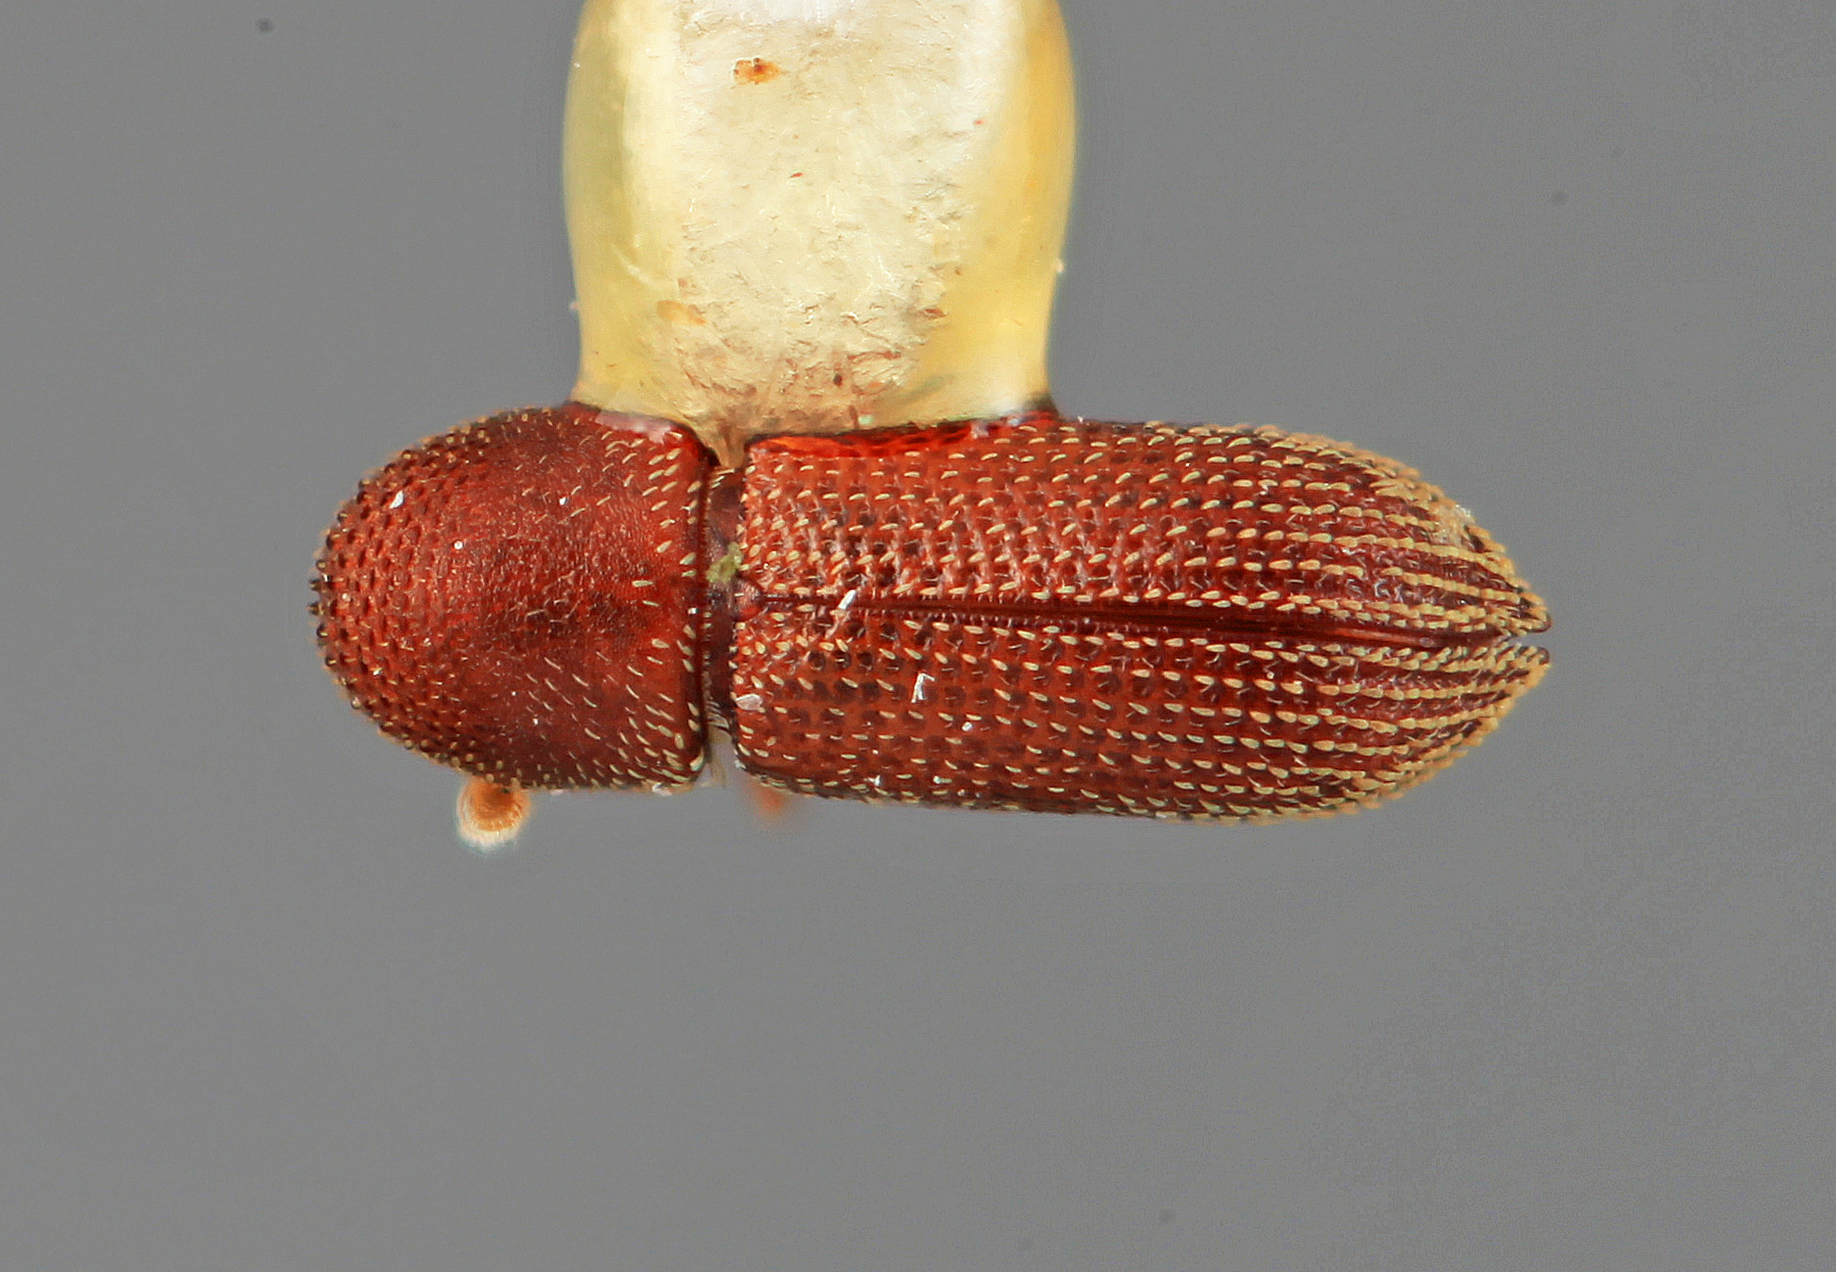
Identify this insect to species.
Micracisella striata
